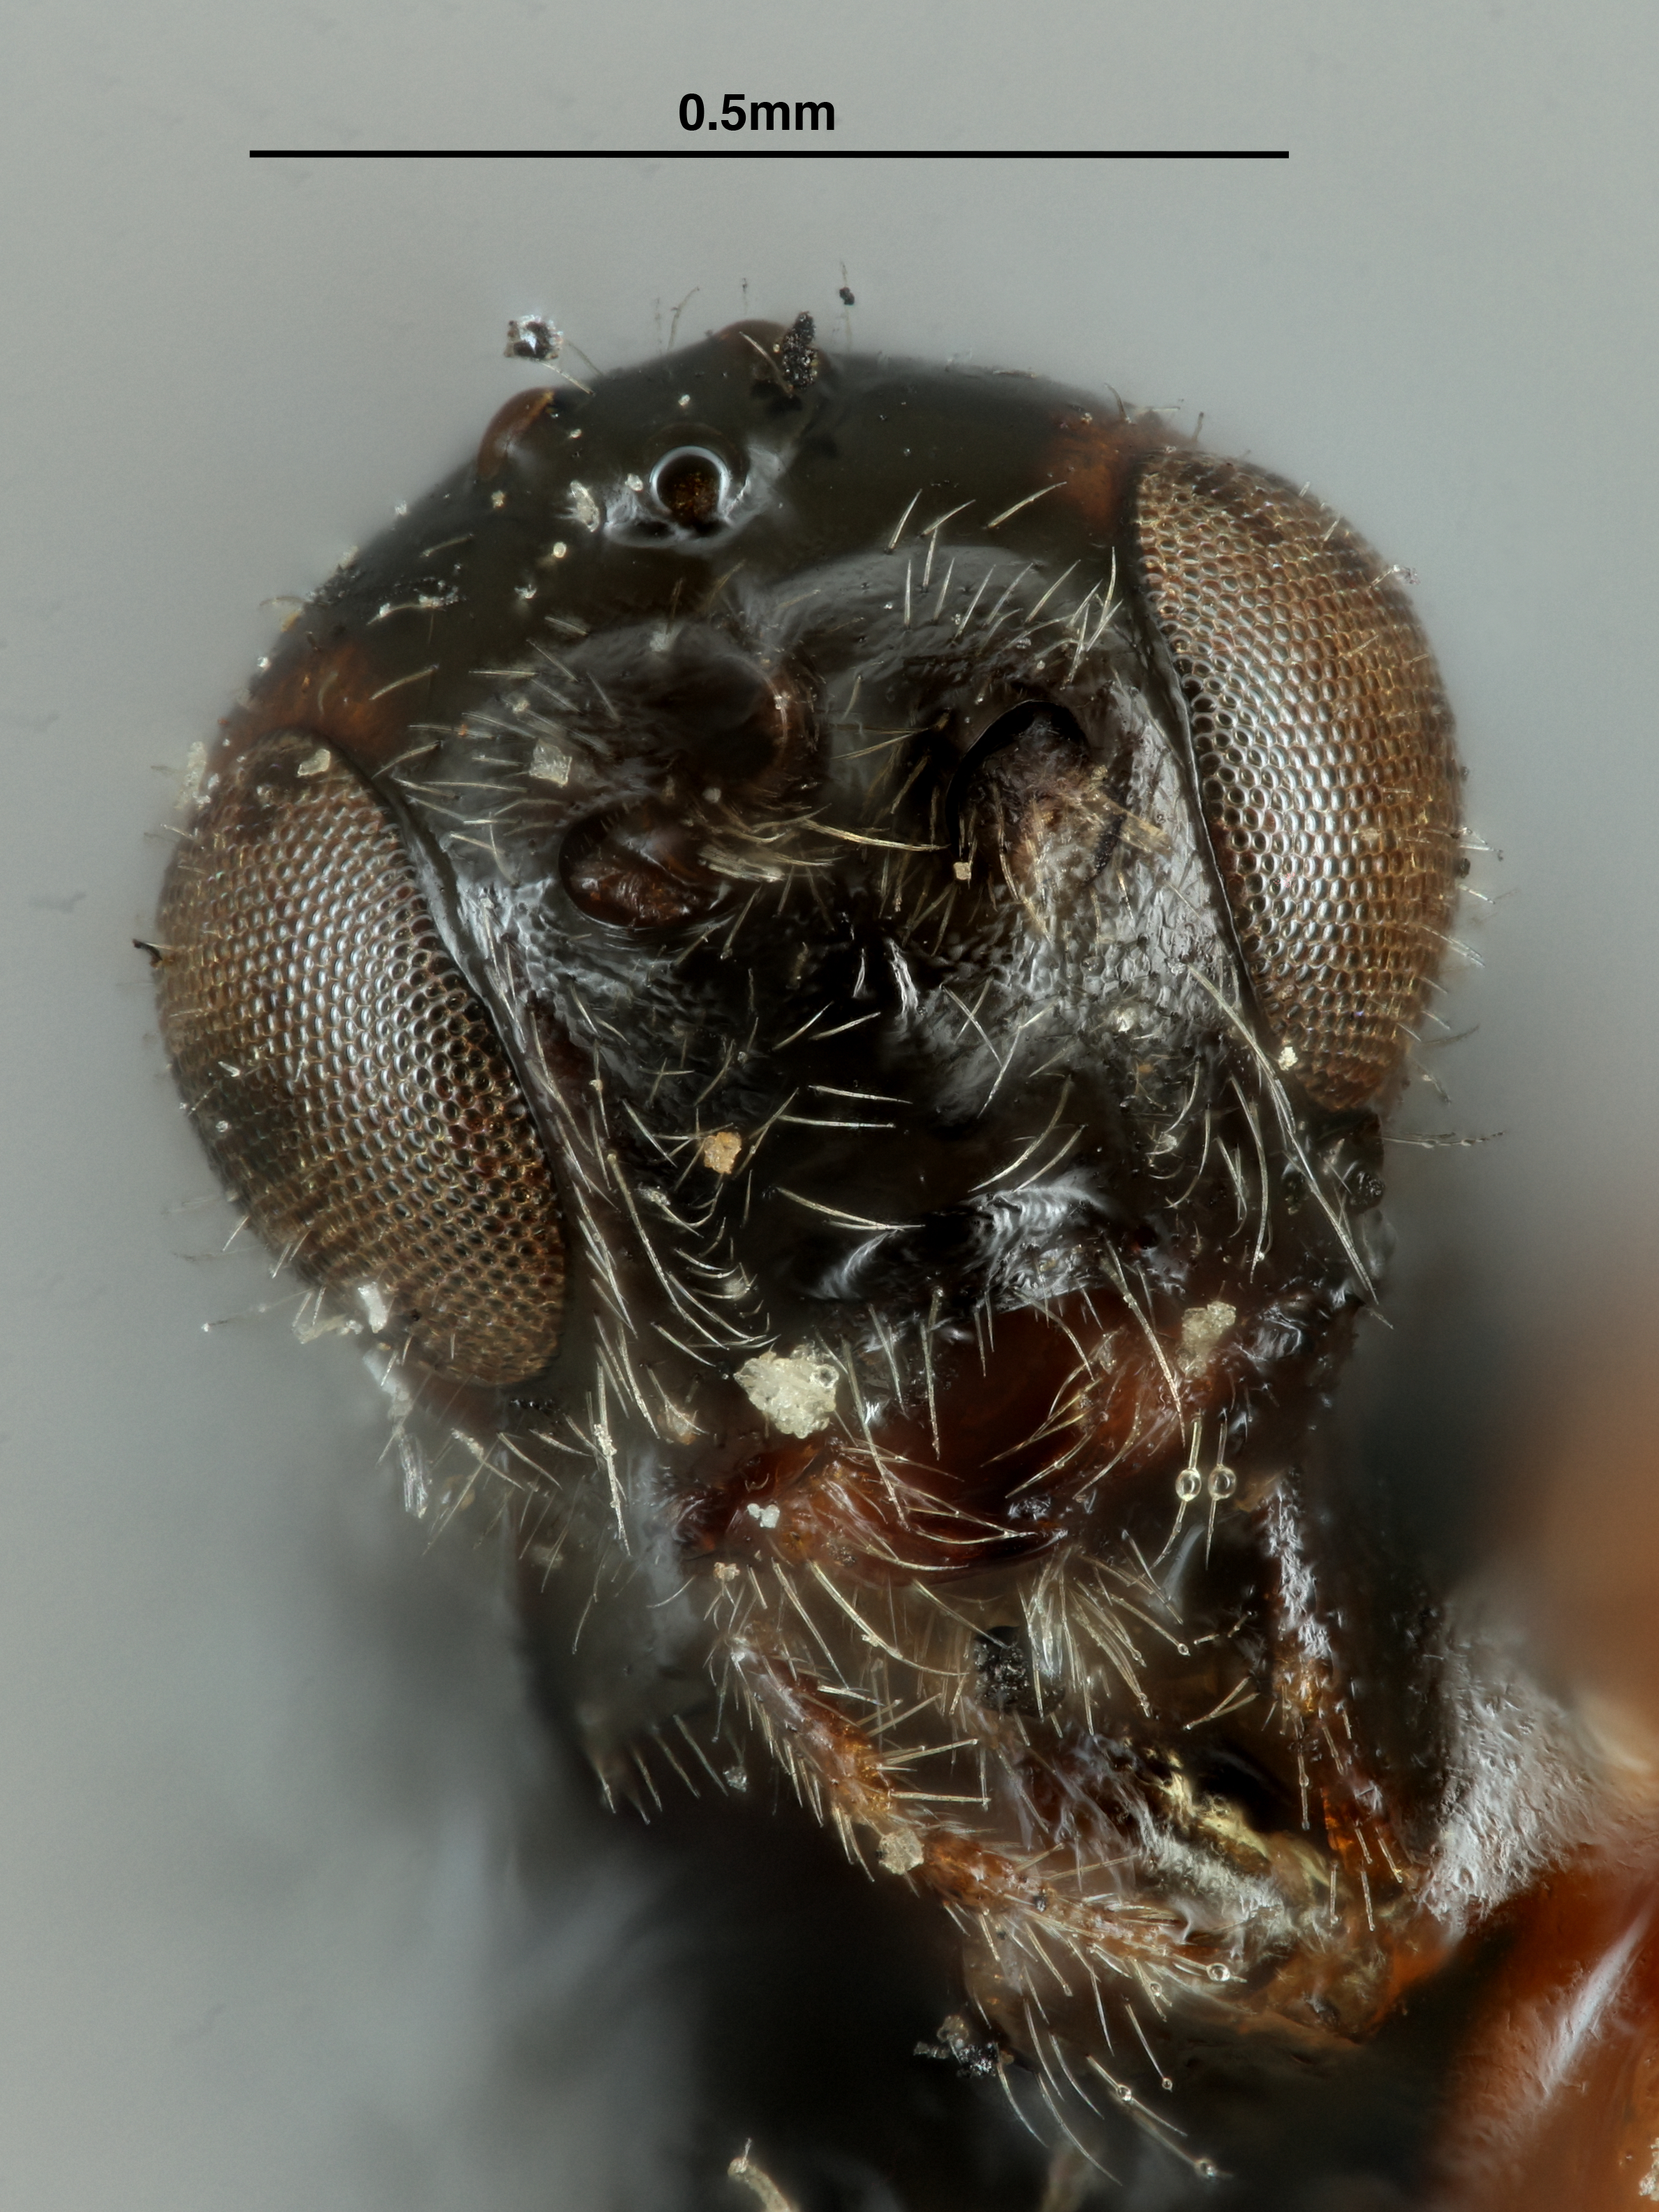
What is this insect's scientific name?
Microbracon suleifrons
